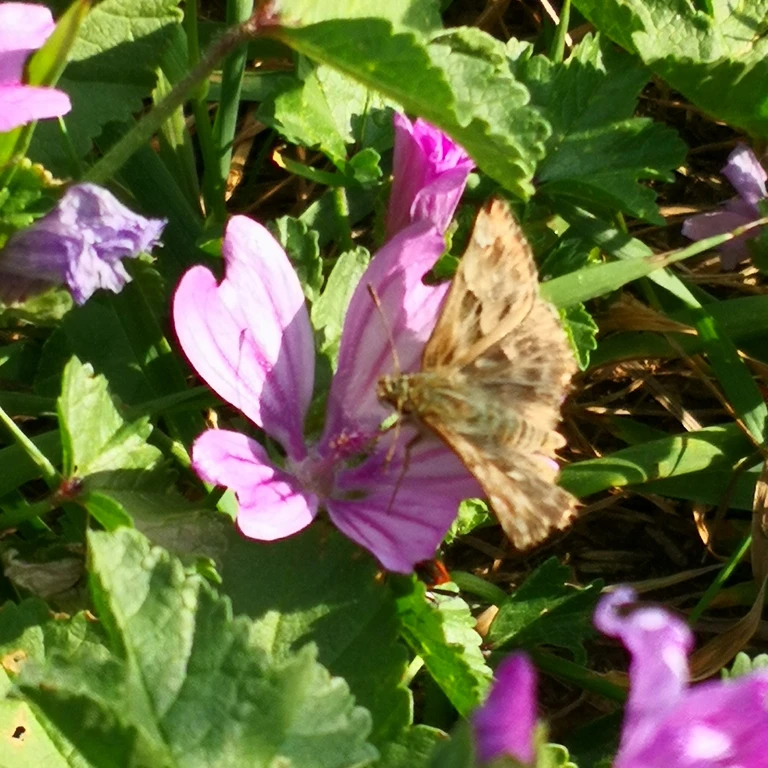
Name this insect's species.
Carcharodus alceae
